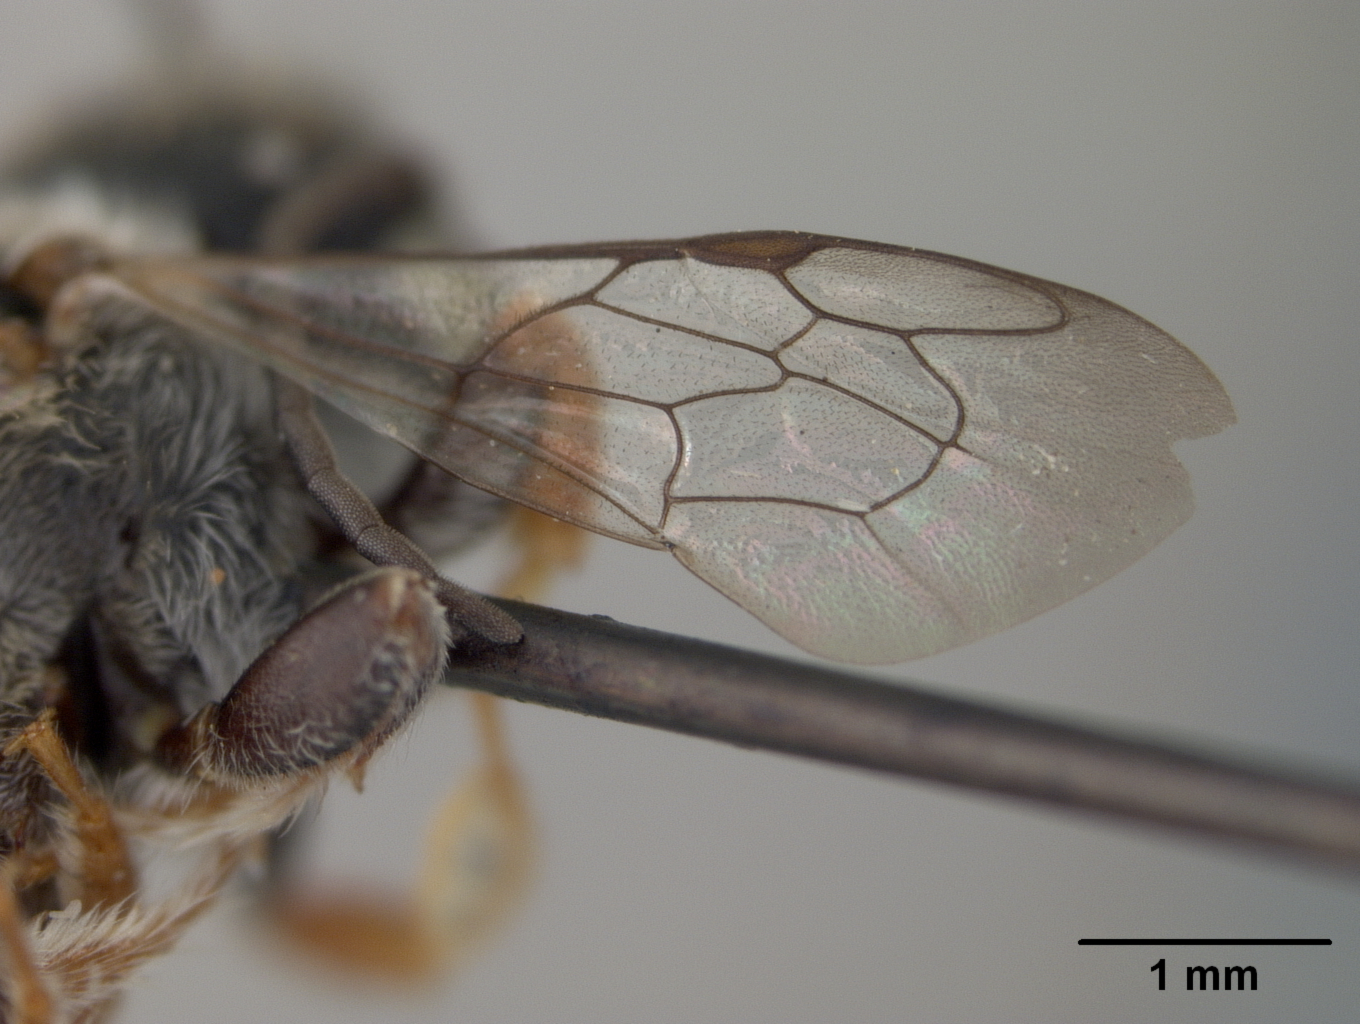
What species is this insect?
Megachile nematocera
